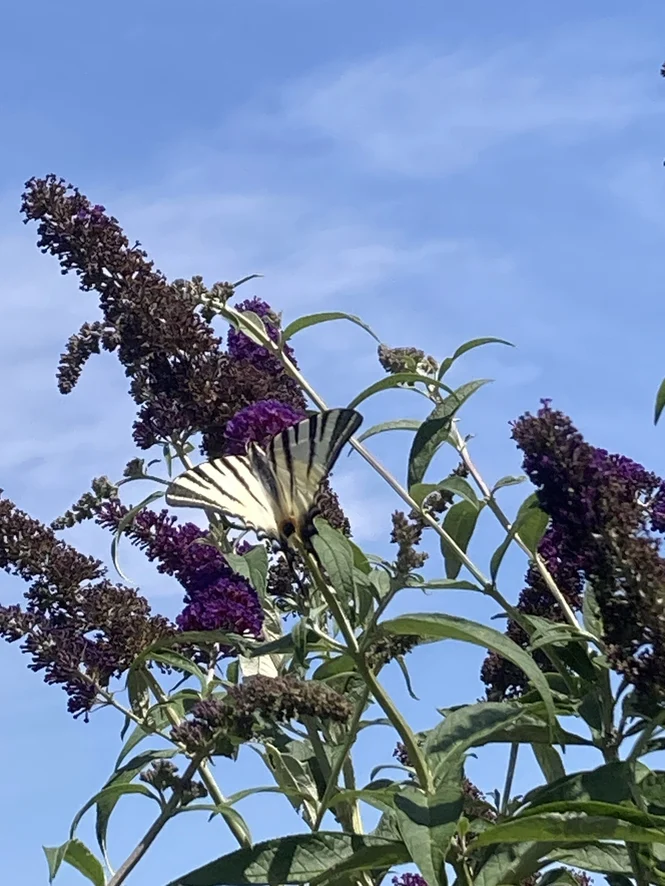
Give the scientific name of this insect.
Iphiclides podalirius
